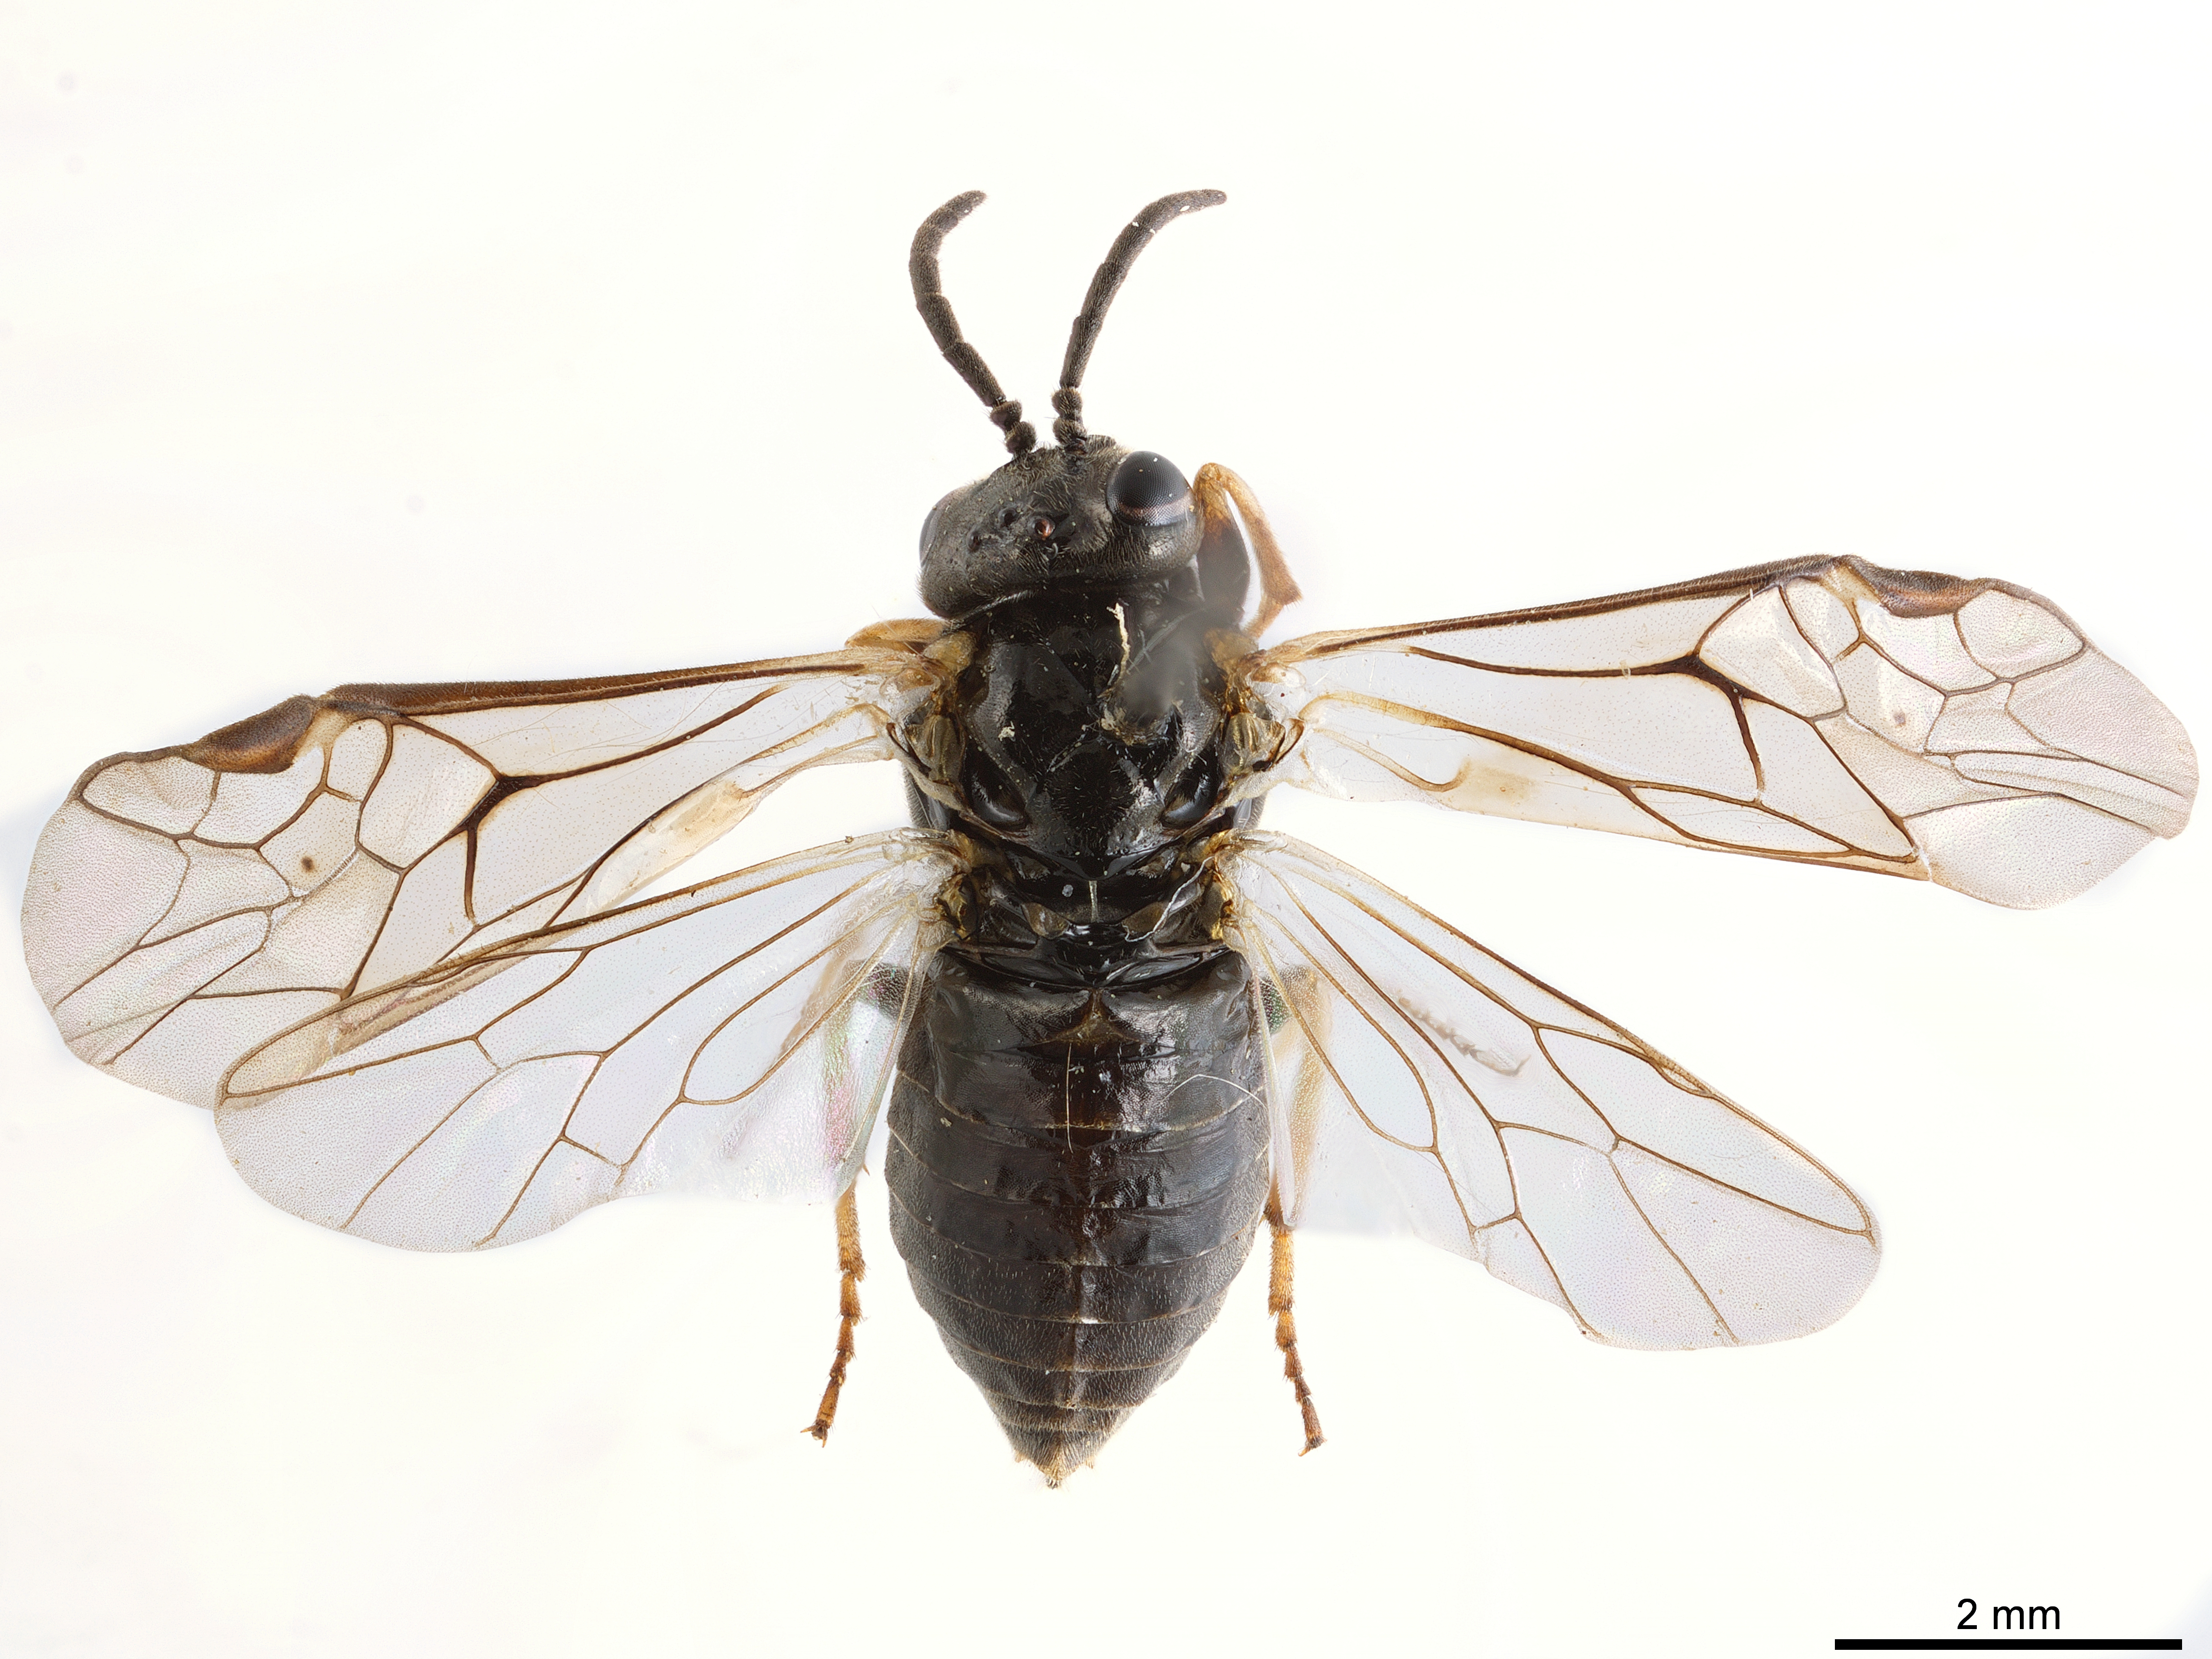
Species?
Apareophora coreana
